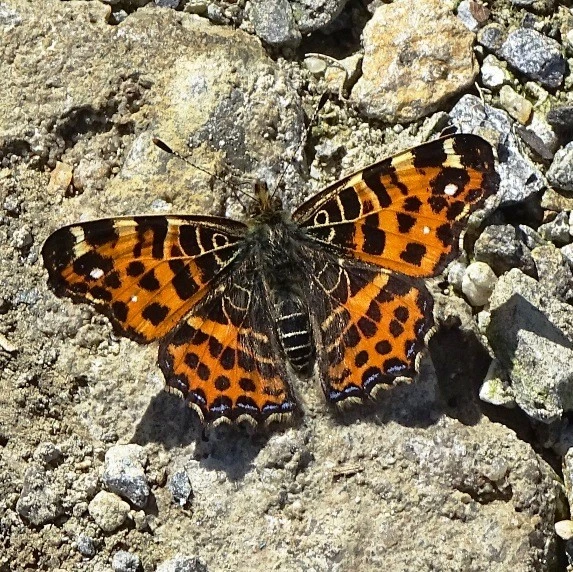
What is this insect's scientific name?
Araschnia levana
